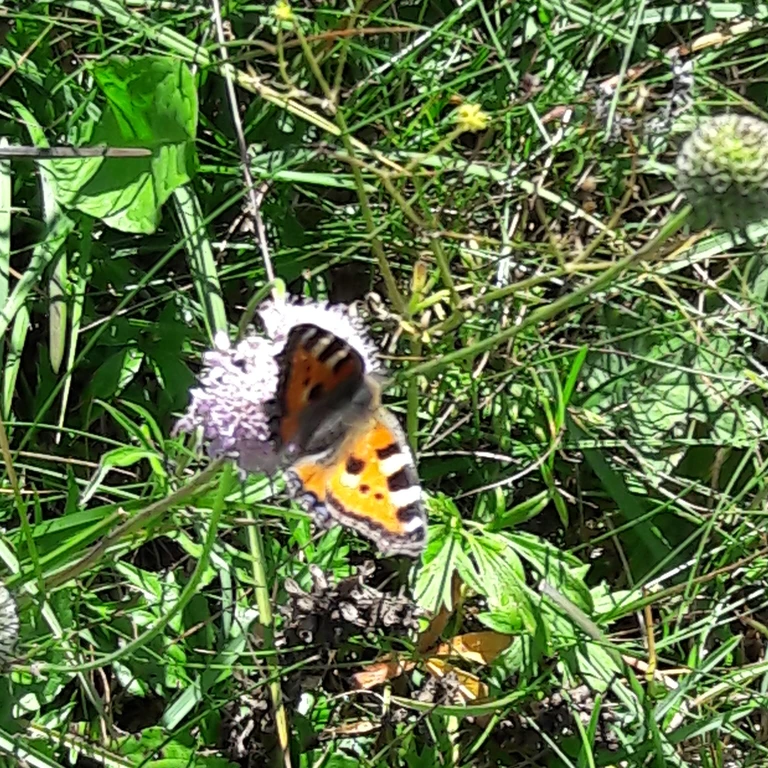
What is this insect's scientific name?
Aglais urticae
